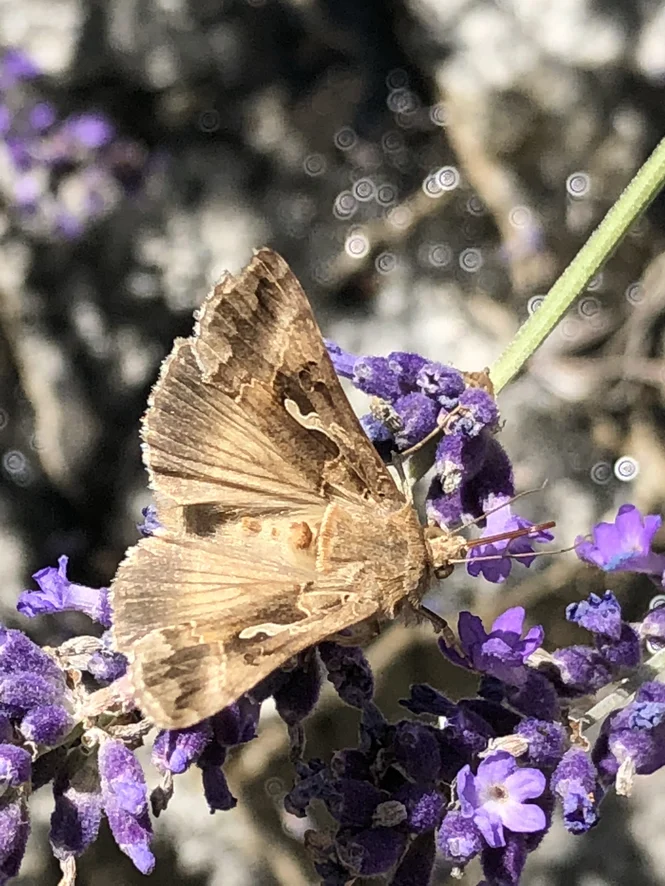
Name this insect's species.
Autographa gamma
